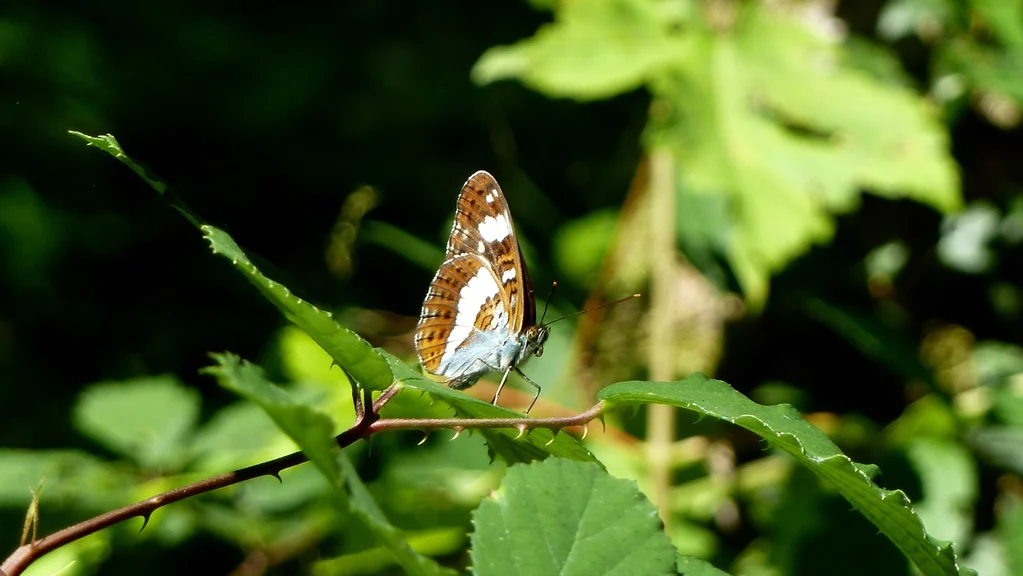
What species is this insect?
Limenitis camilla (also Ladoga camilla)
